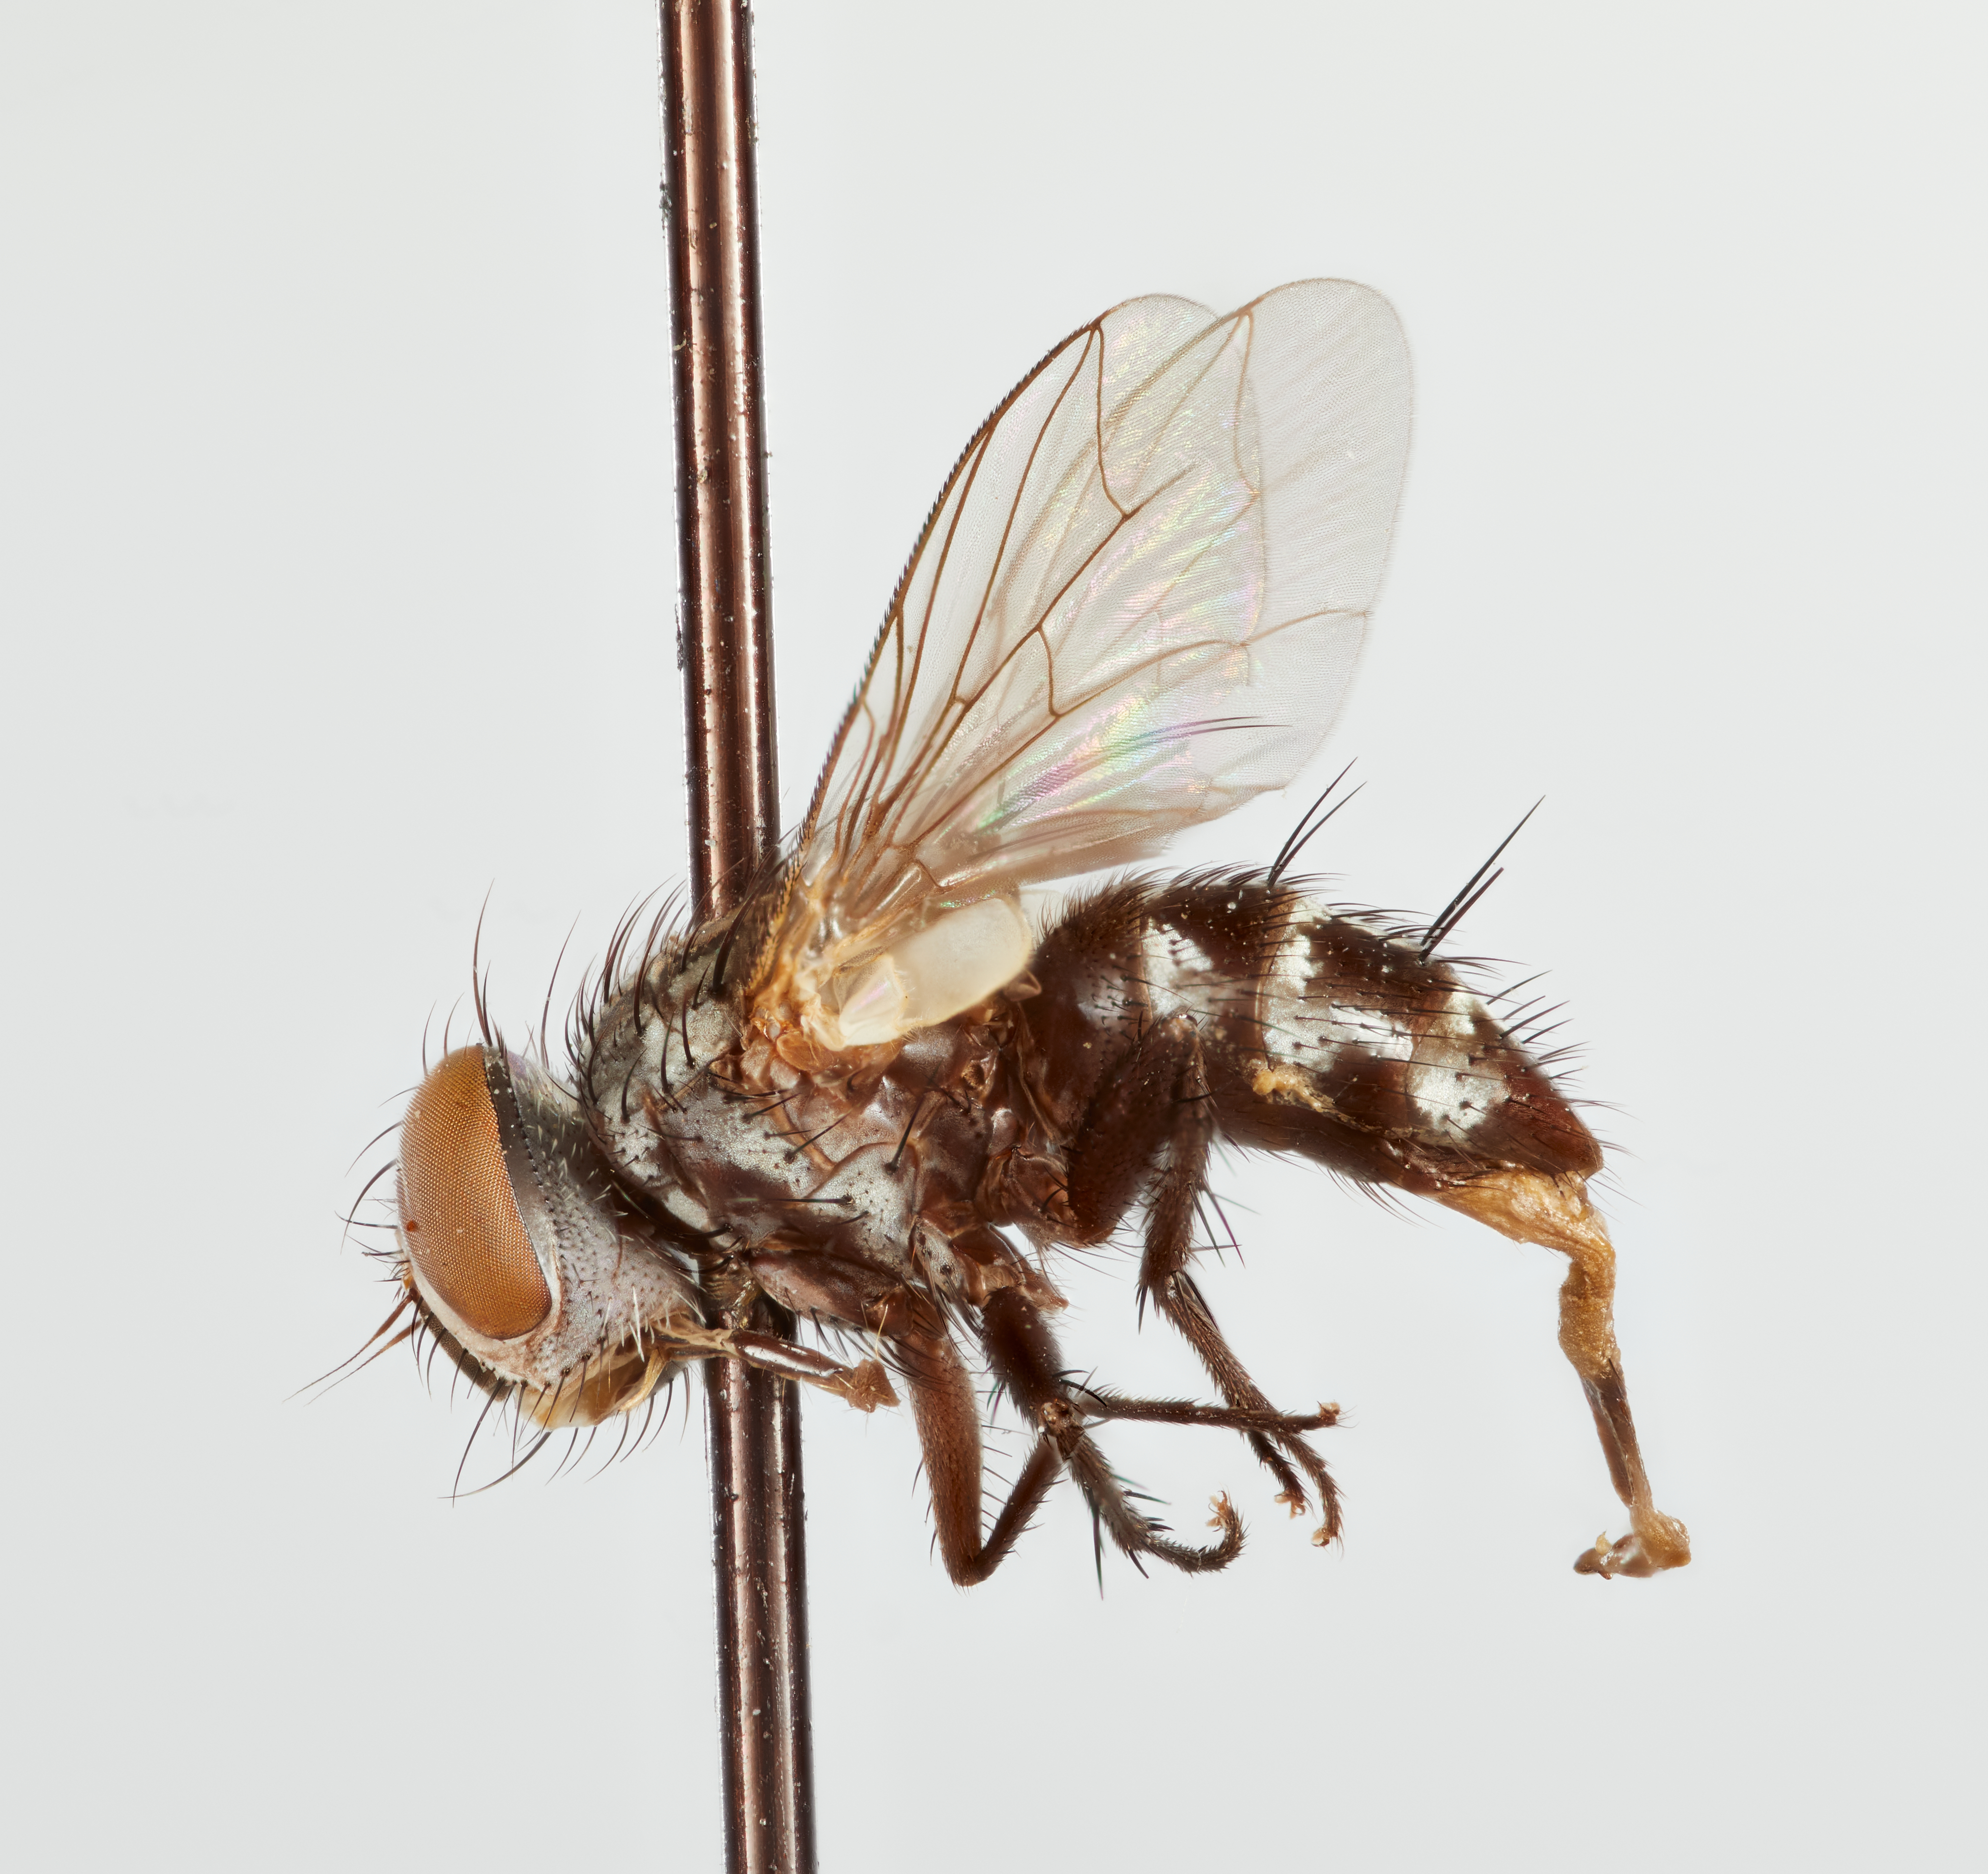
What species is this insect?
Plagiops littoralis
